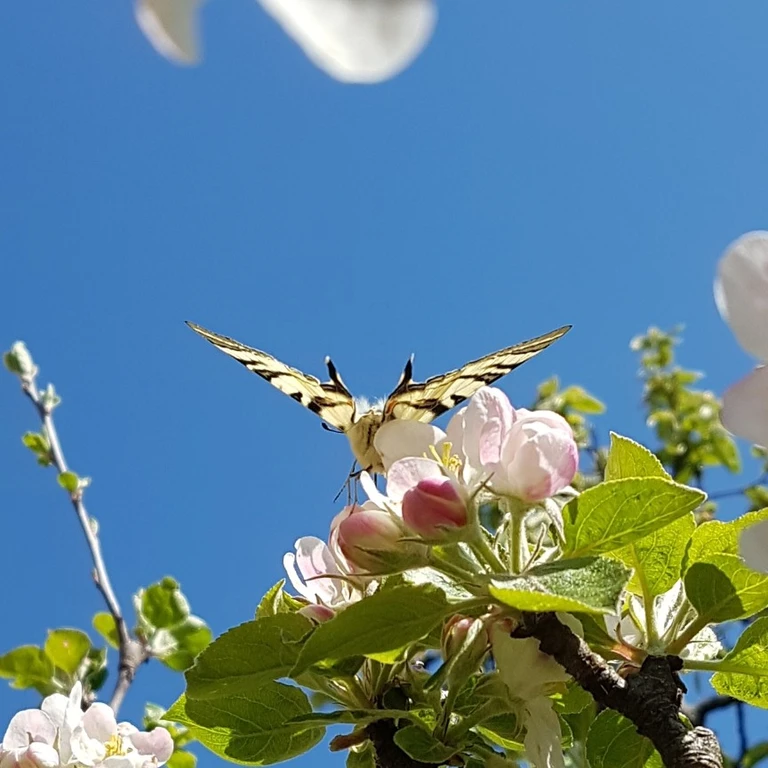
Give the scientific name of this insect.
Iphiclides podalirius
